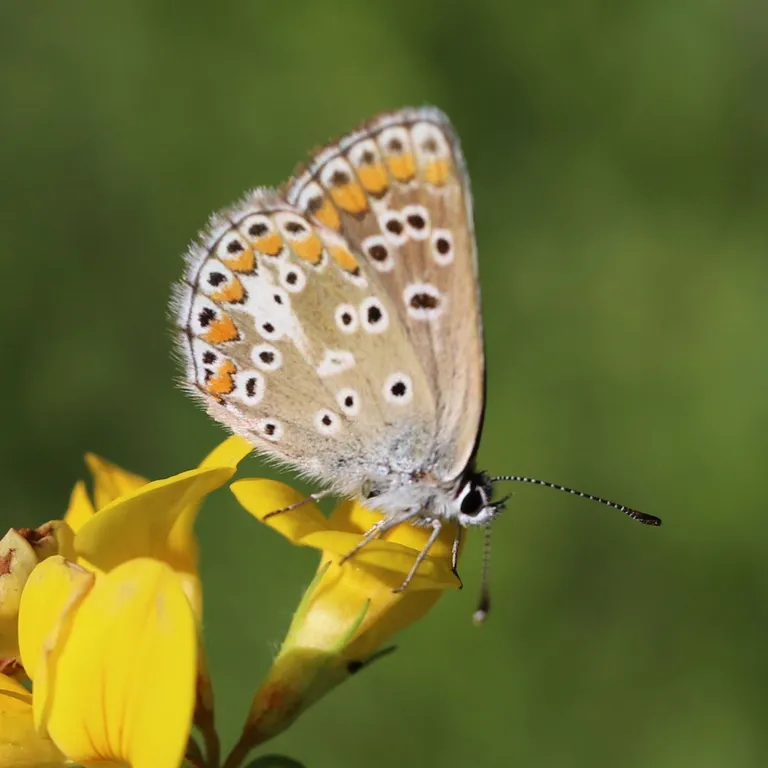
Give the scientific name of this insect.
Aricia agestis/artaxerxes
